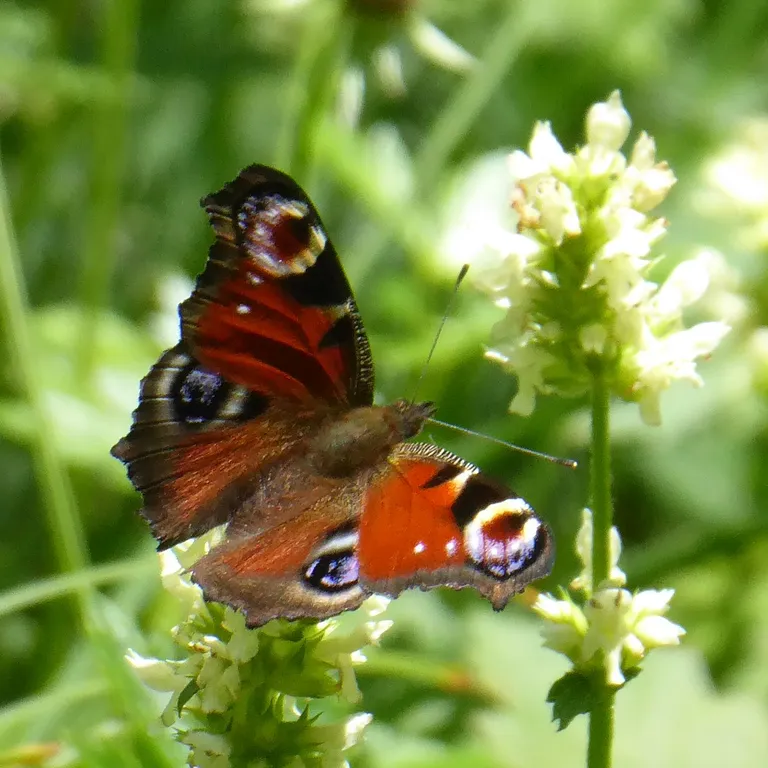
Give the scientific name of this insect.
Aglais io
